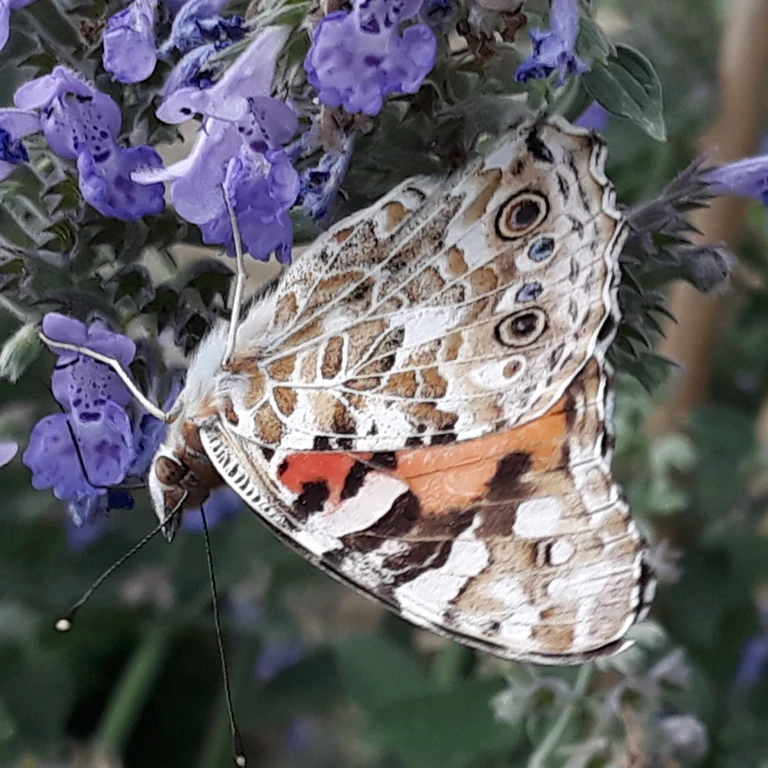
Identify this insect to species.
Vanessa cardui
